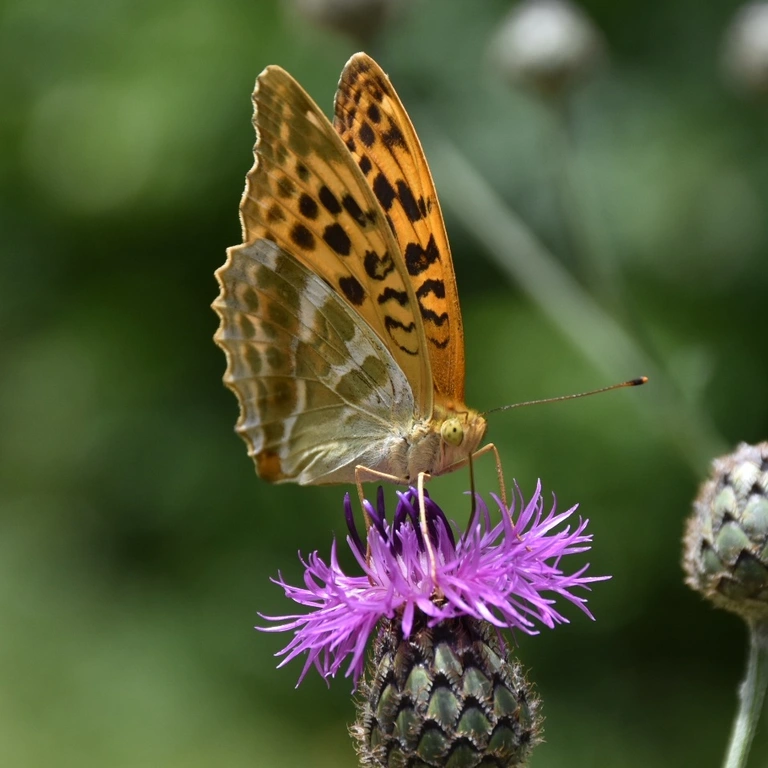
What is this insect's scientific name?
Argynnis paphia
